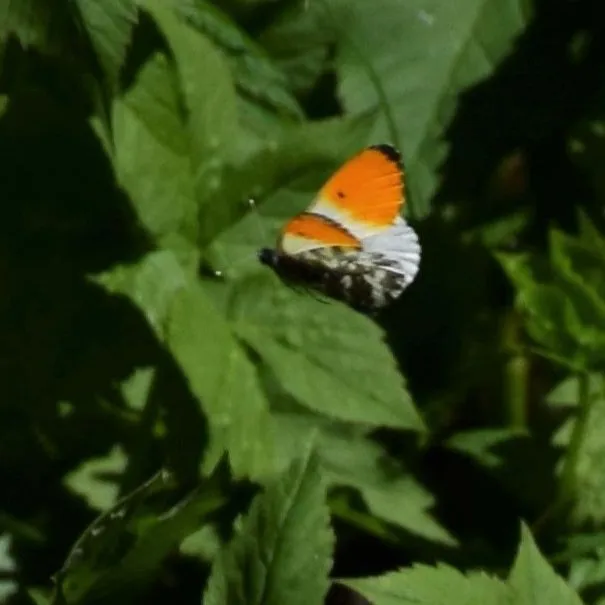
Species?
Anthocharis cardamines
